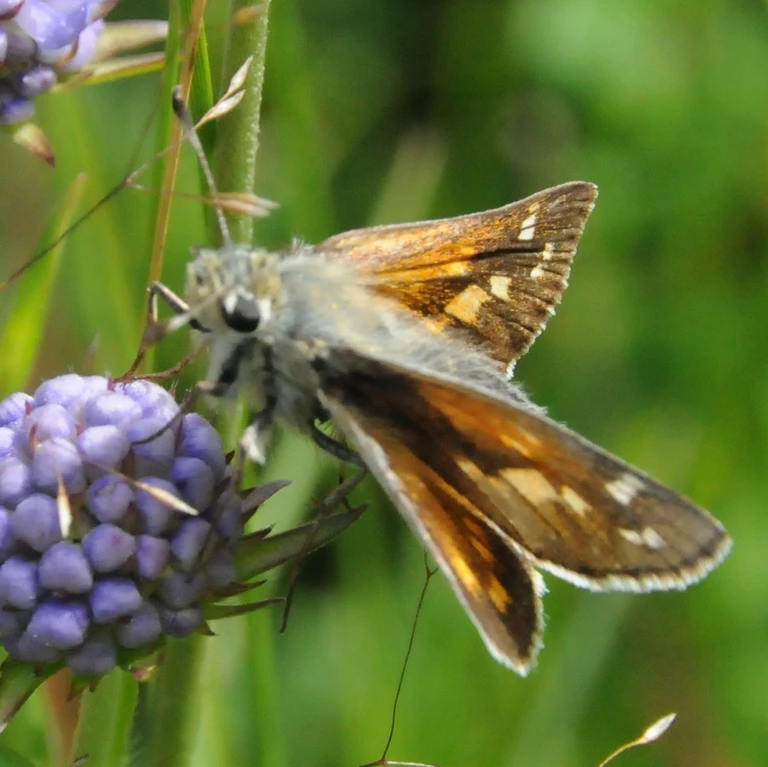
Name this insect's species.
Hesperia comma
